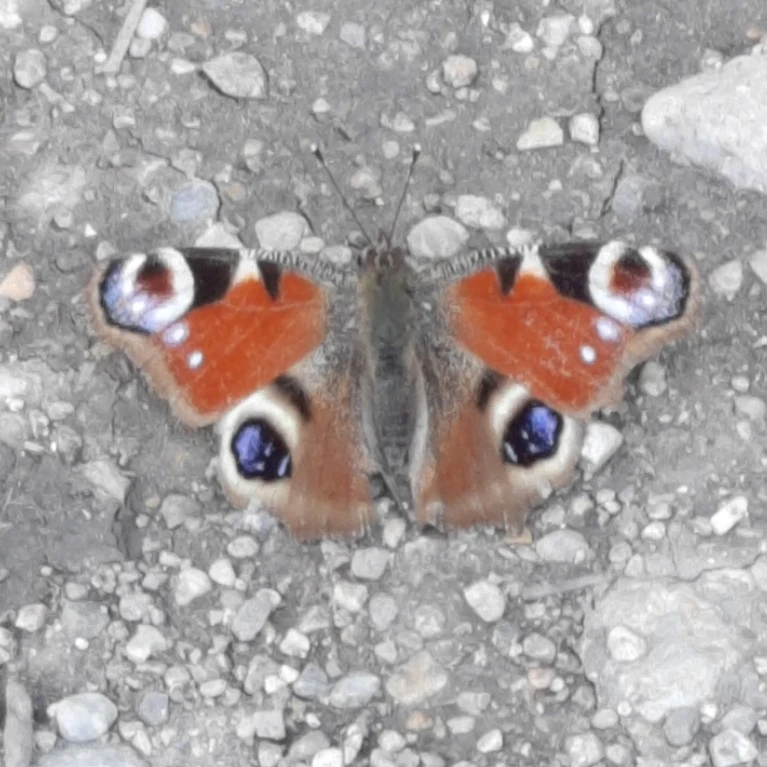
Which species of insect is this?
Aglais io
